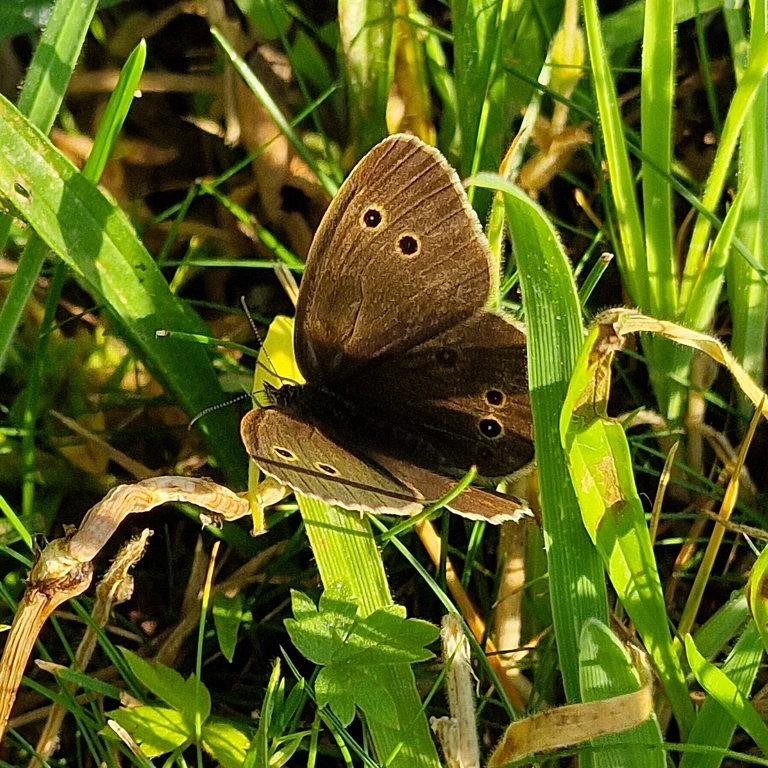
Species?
Aphantopus hyperantus
